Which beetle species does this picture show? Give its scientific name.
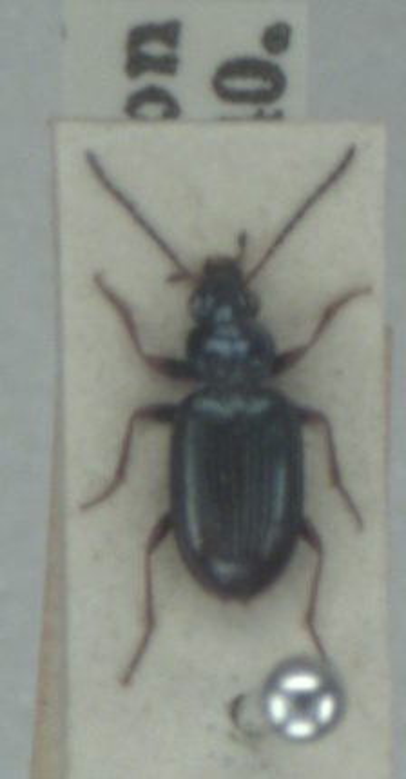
Bembidion deletum
